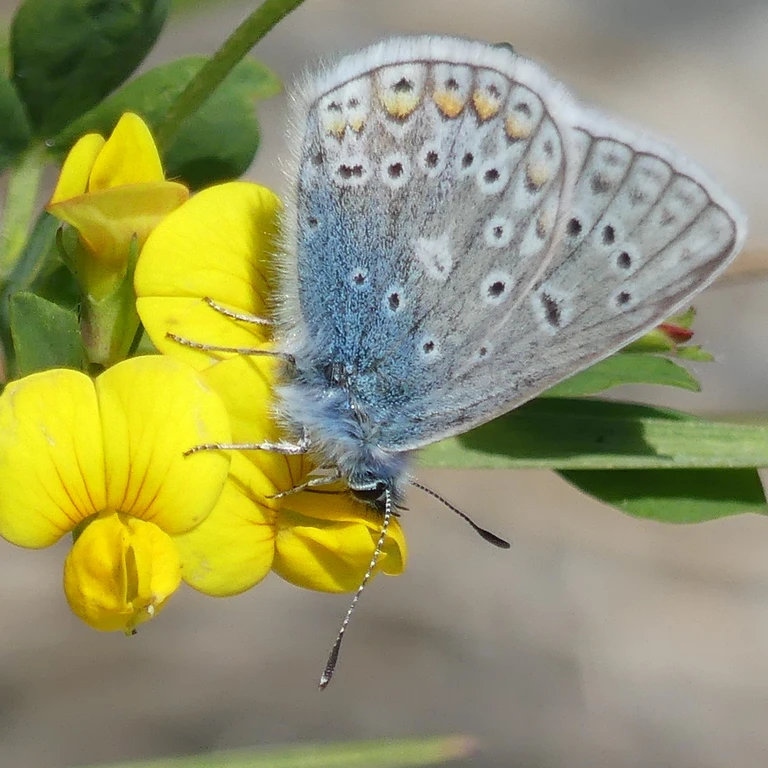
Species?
Polyommatus icarus
